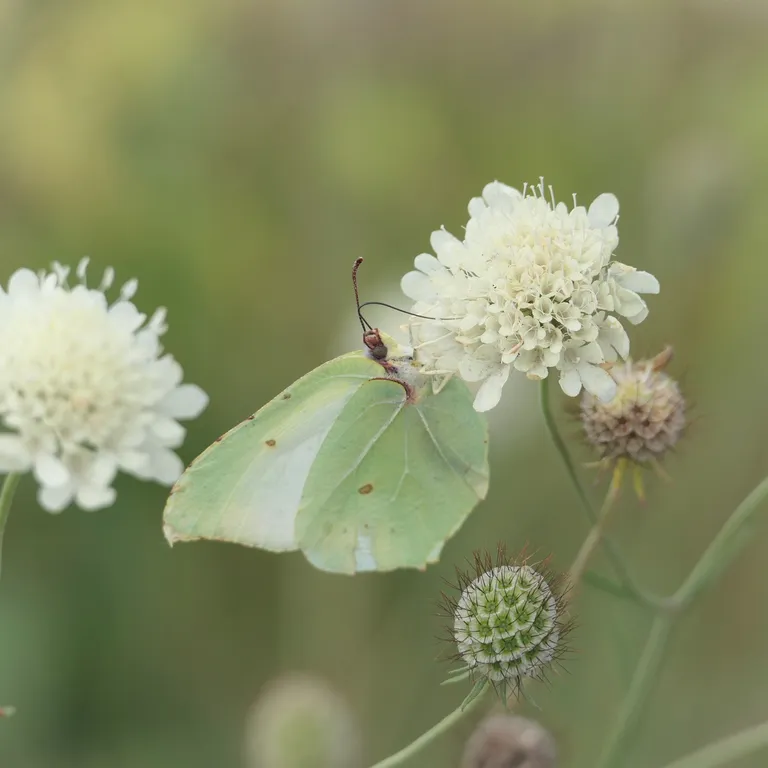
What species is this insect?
Gonepteryx rhamni
